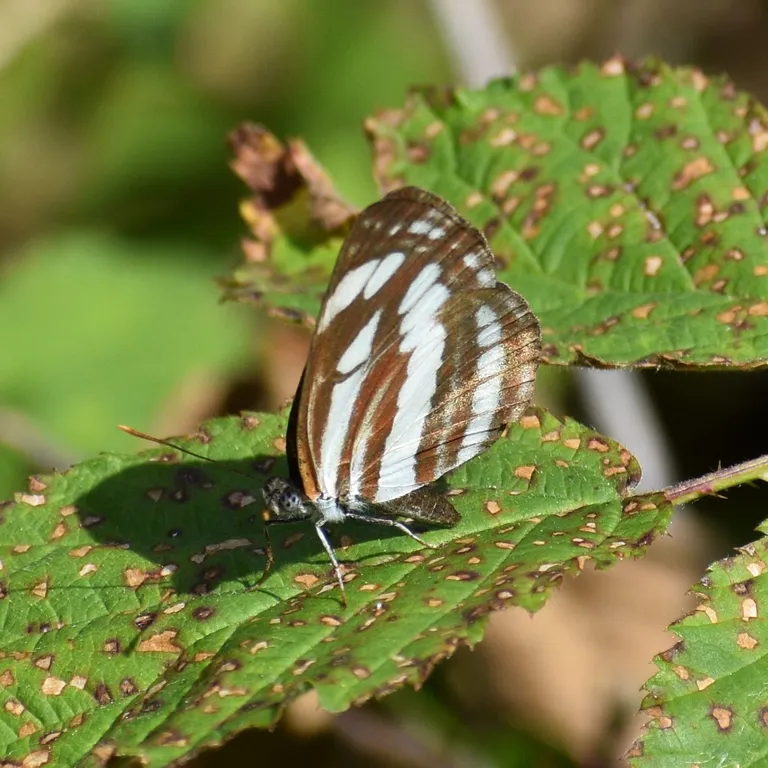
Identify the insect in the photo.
Neptis sappho
